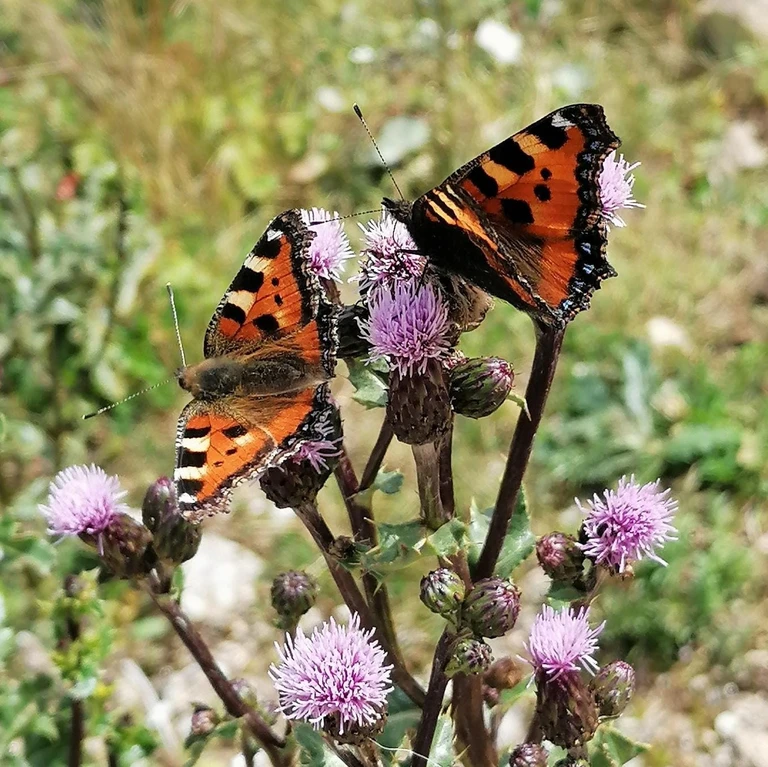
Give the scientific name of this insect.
Aglais urticae
